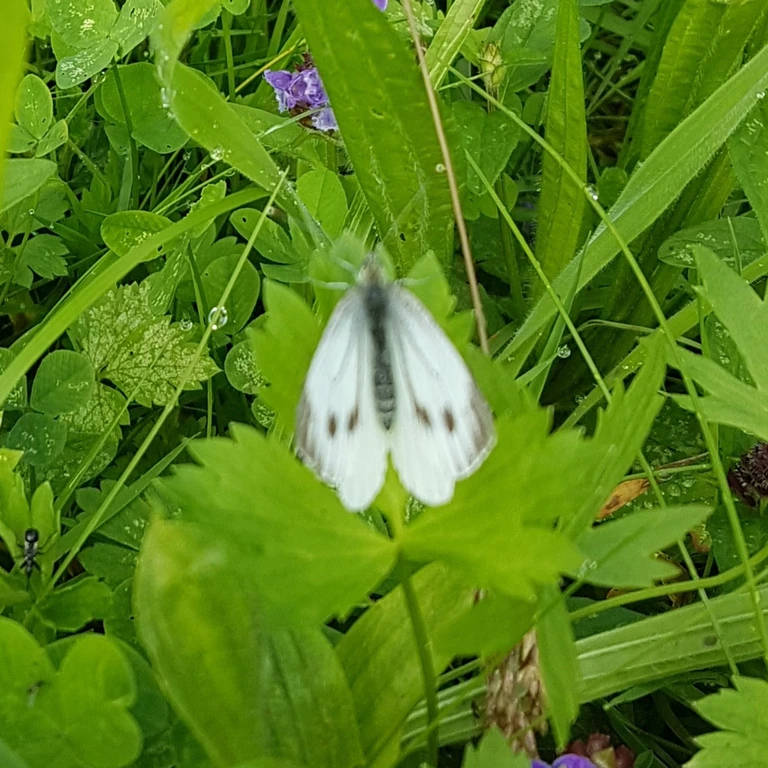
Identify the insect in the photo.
Pieris napi
